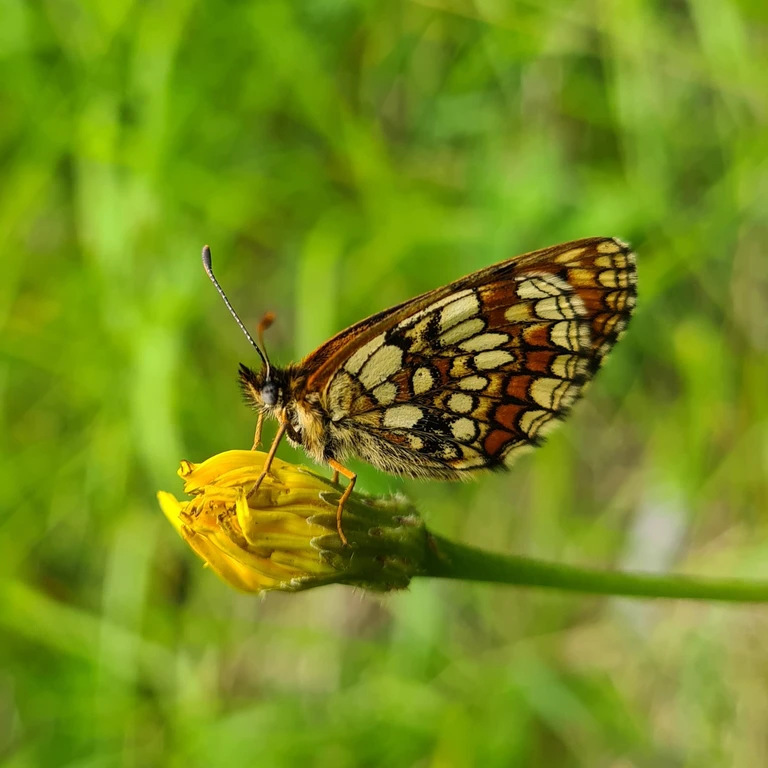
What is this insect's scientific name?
Melitaea athalia
